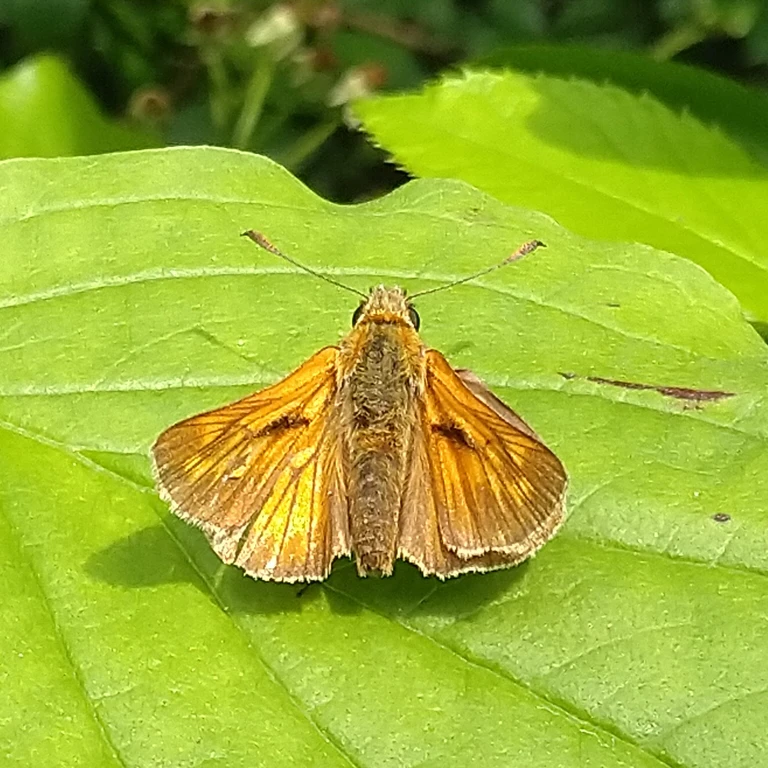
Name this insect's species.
Ochlodes sylvanus (also Ochlodes venata)
